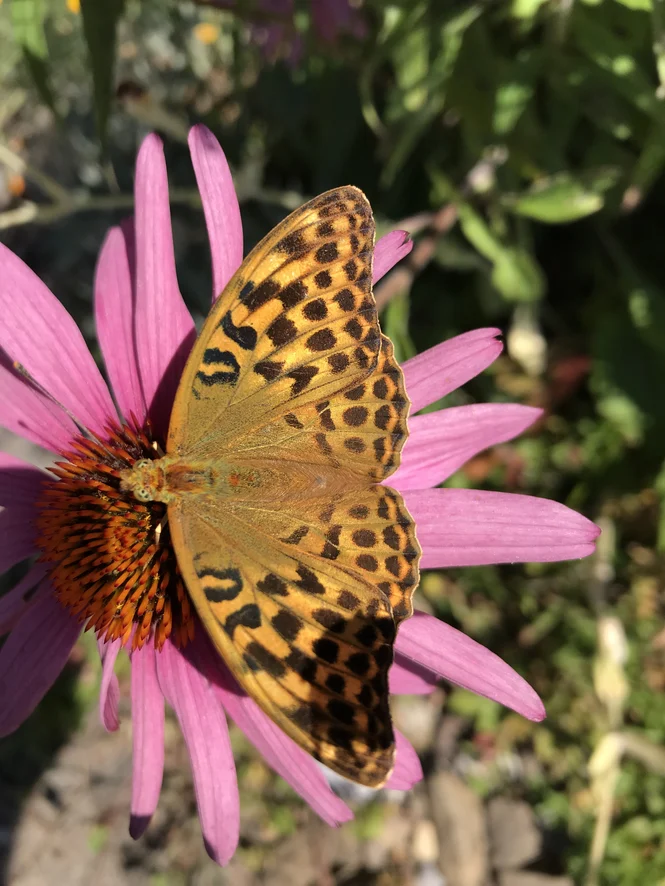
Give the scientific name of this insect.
Argynnis paphia
